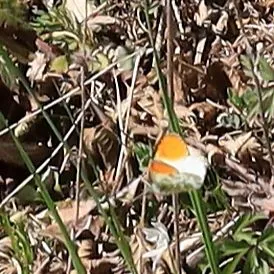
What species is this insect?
Anthocharis cardamines
